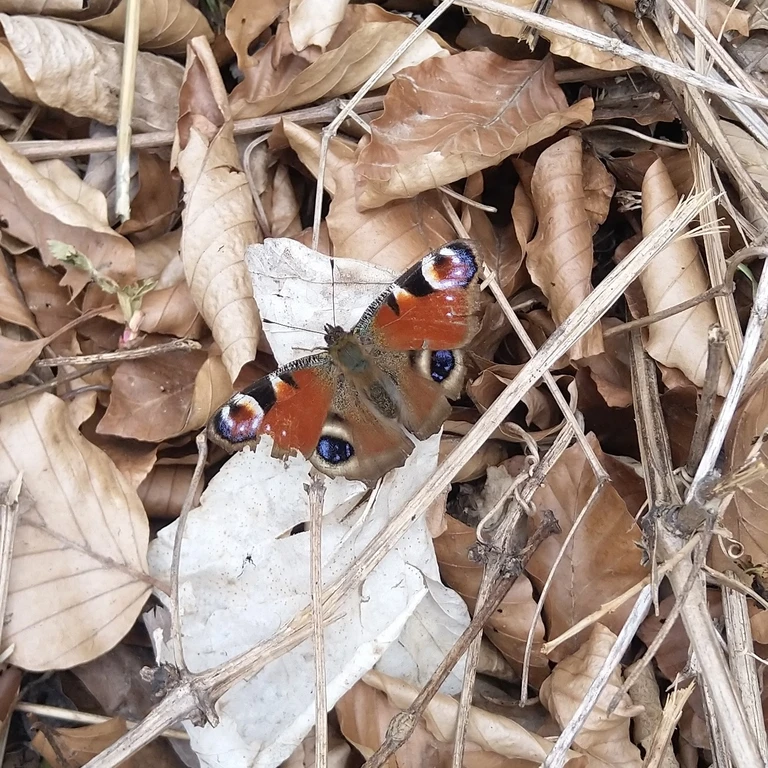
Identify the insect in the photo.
Aglais io
